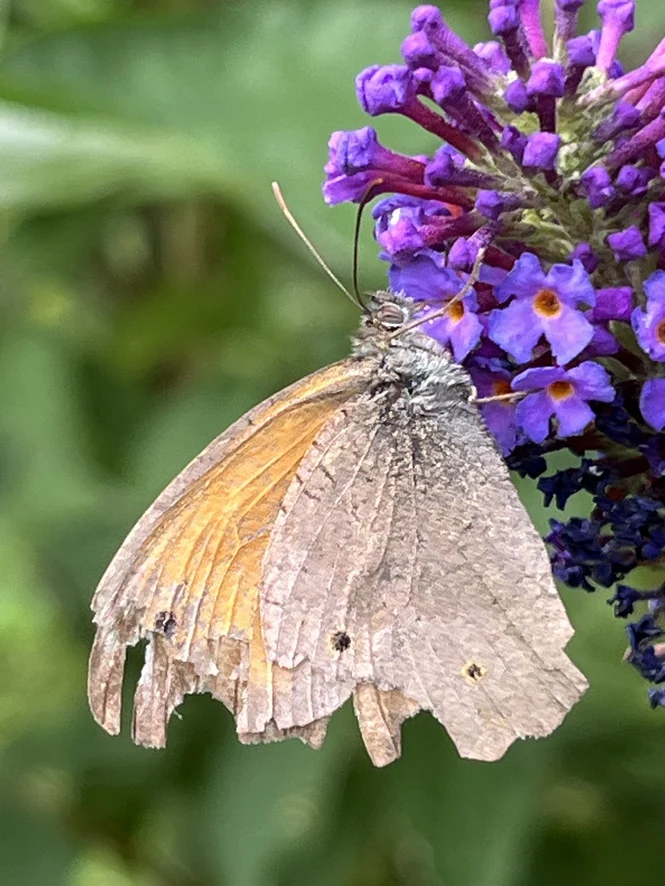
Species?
Maniola jurtina
